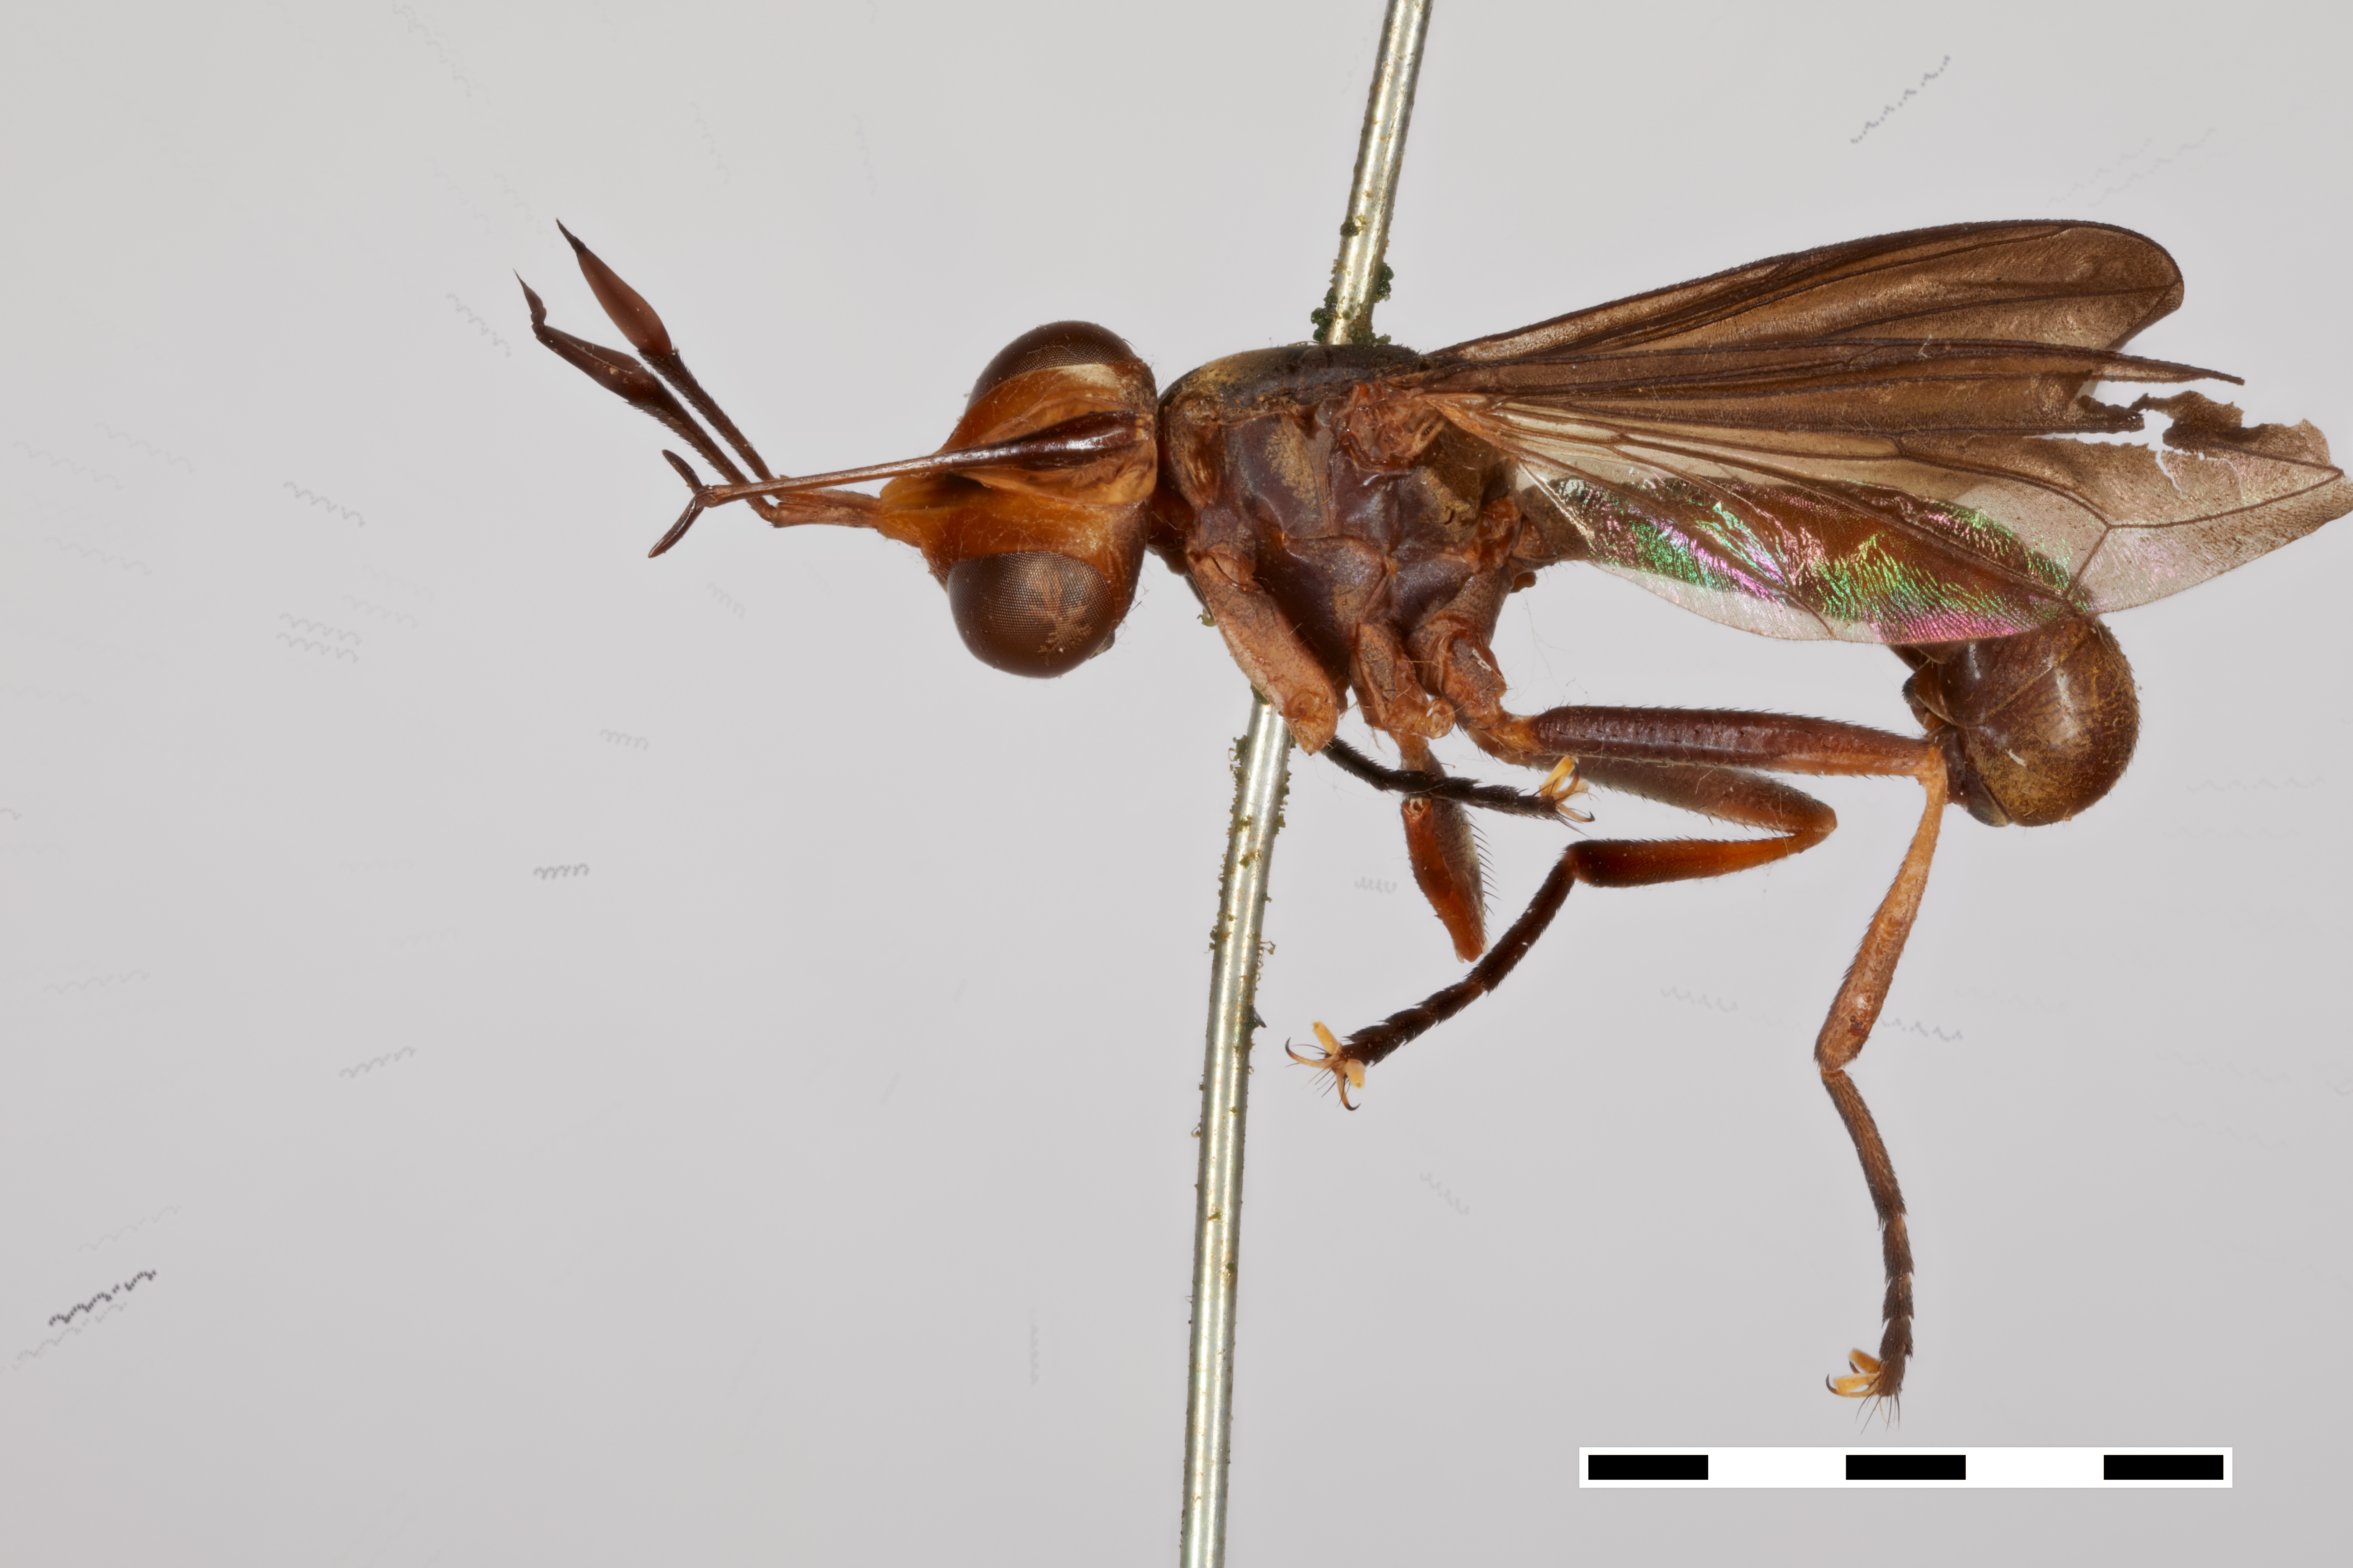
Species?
Conops olivaceus
